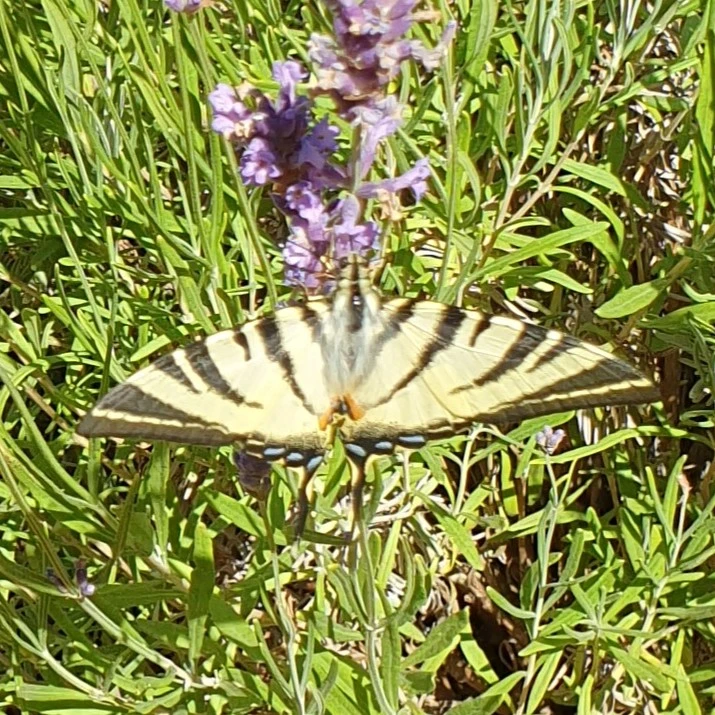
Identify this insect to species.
Iphiclides podalirius
